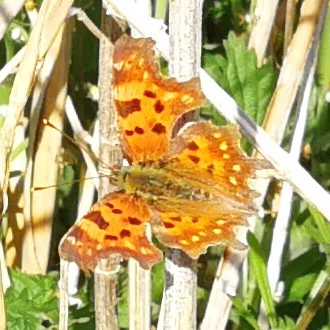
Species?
Polygonia c-album
